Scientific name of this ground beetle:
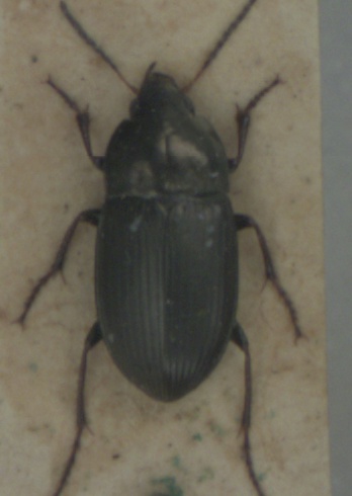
Amara similata
